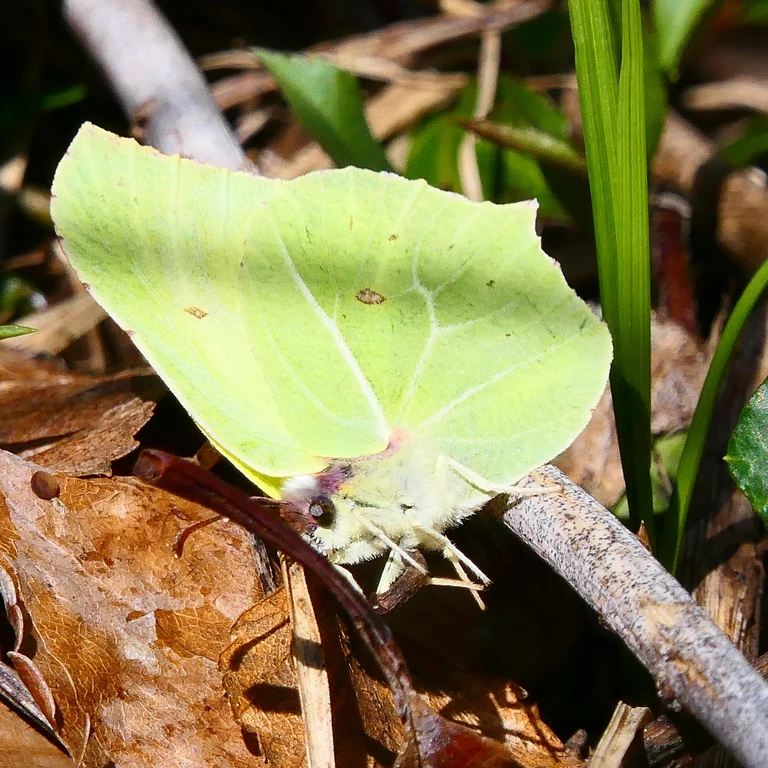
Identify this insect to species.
Gonepteryx rhamni
